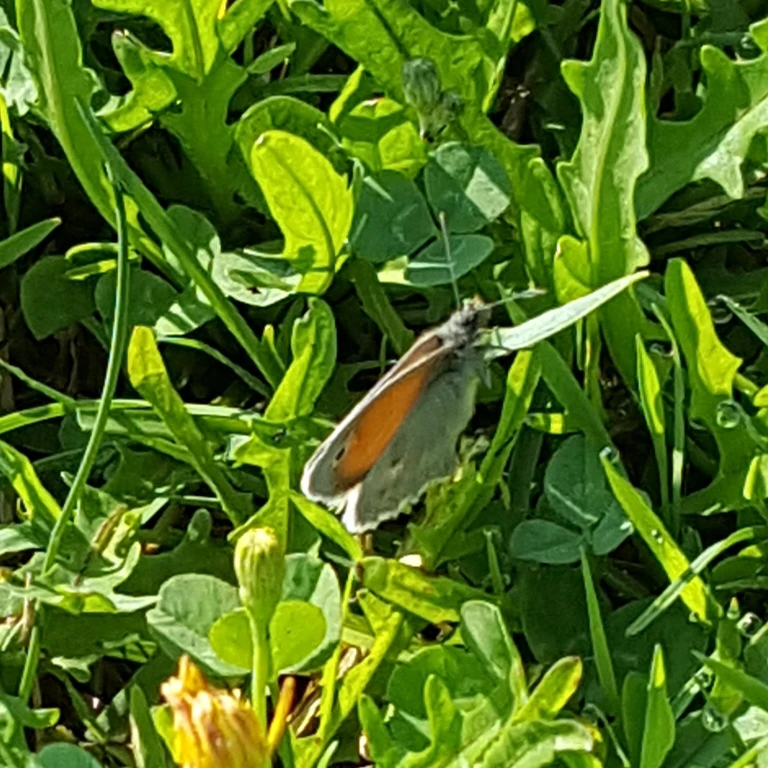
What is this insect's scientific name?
Coenonympha pamphilus
